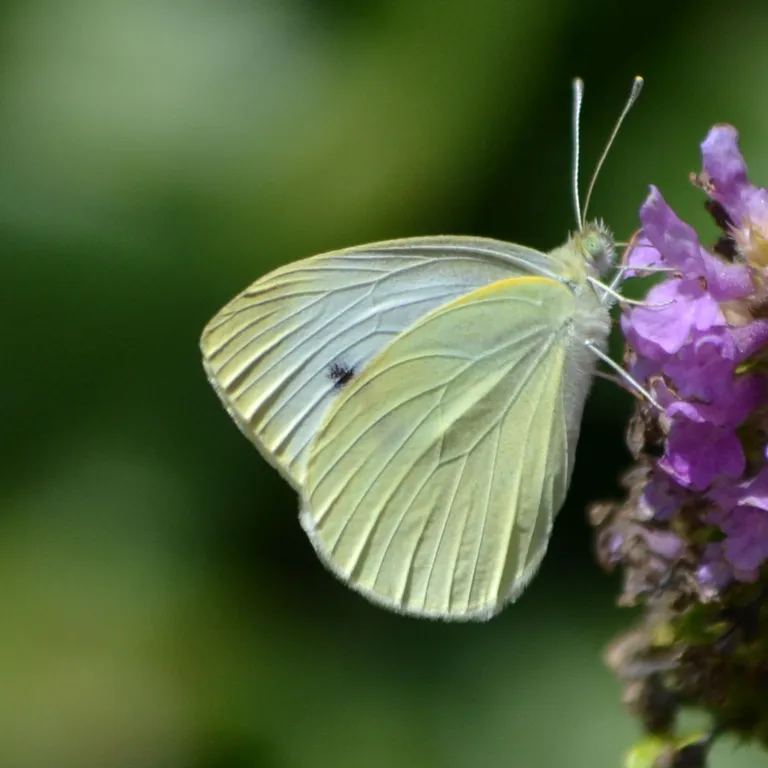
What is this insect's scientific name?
Pieris rapae
